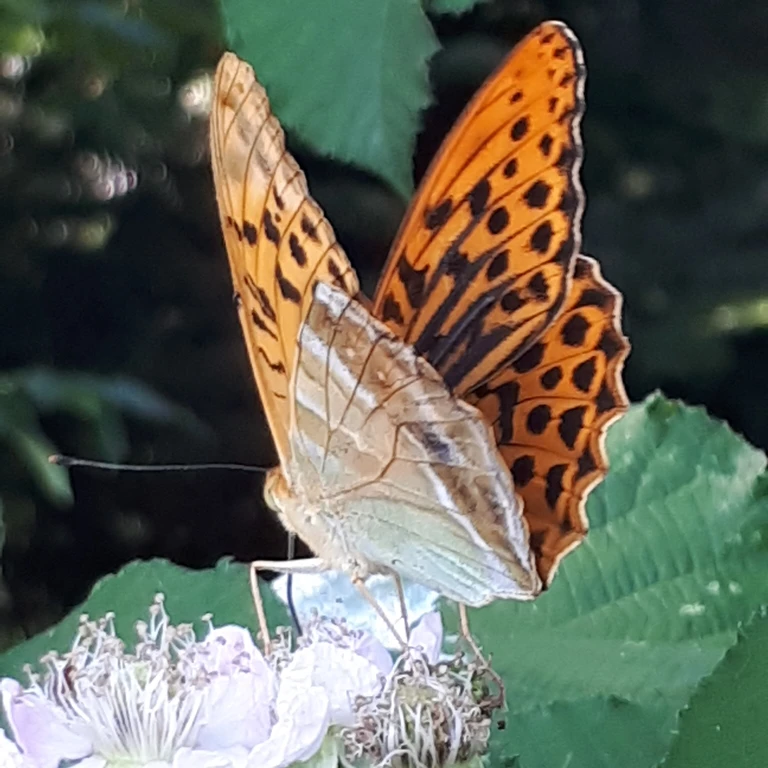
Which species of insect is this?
Argynnis paphia
